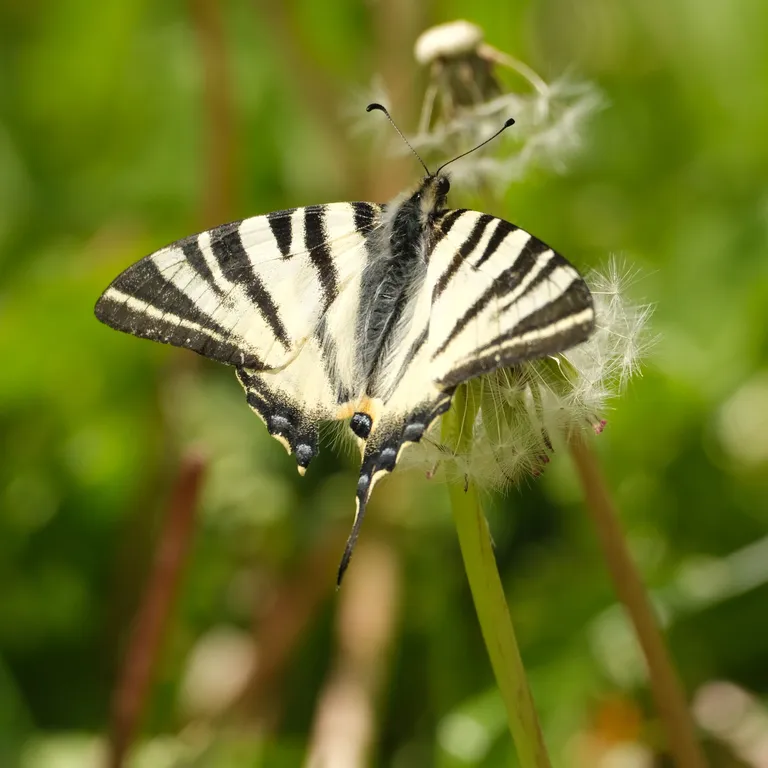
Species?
Iphiclides podalirius
